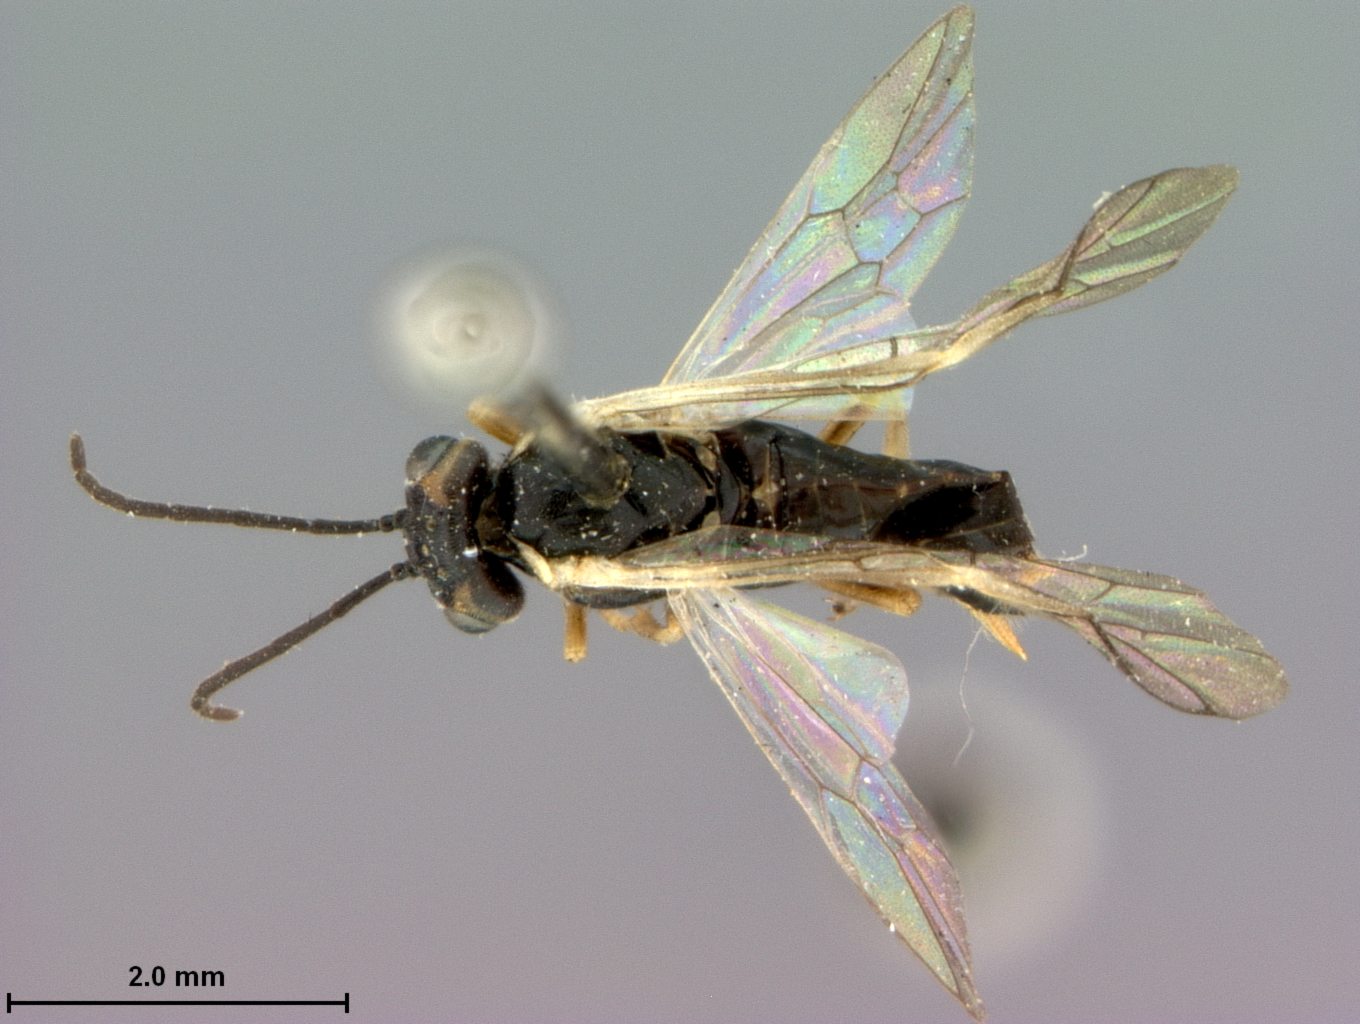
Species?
Pontania agama
